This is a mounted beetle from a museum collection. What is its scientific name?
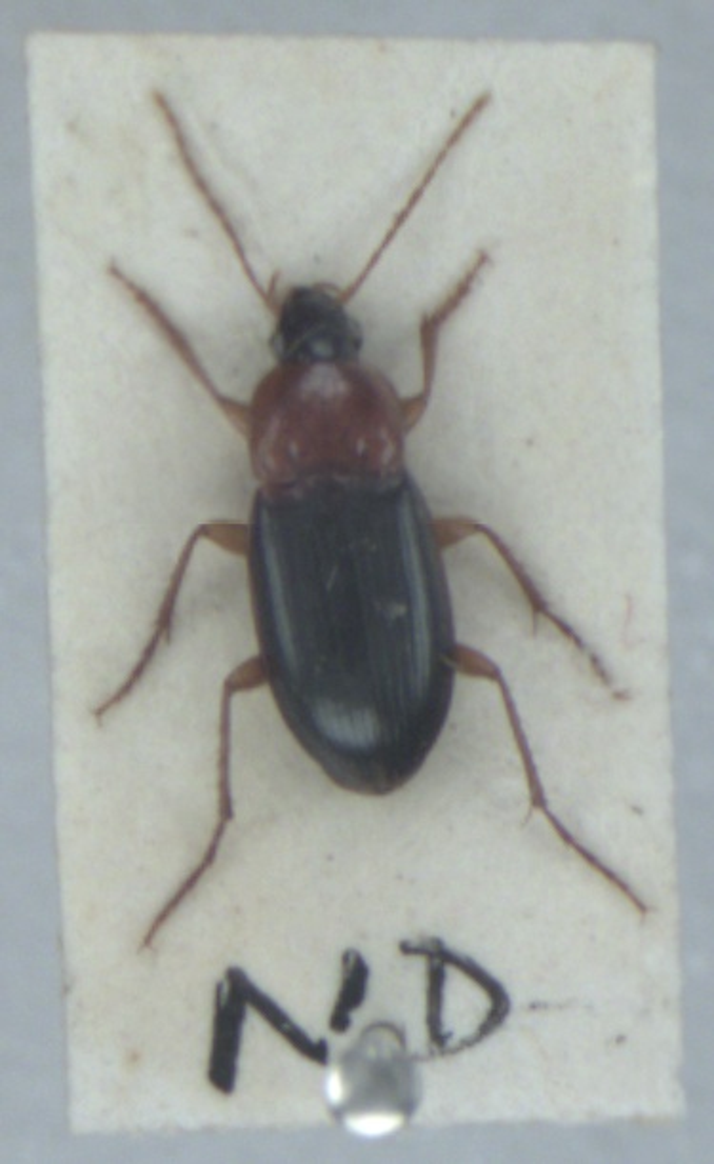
Calathus melanocephalus
